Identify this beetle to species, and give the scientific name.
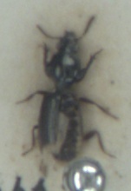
Dyschirius salinus
